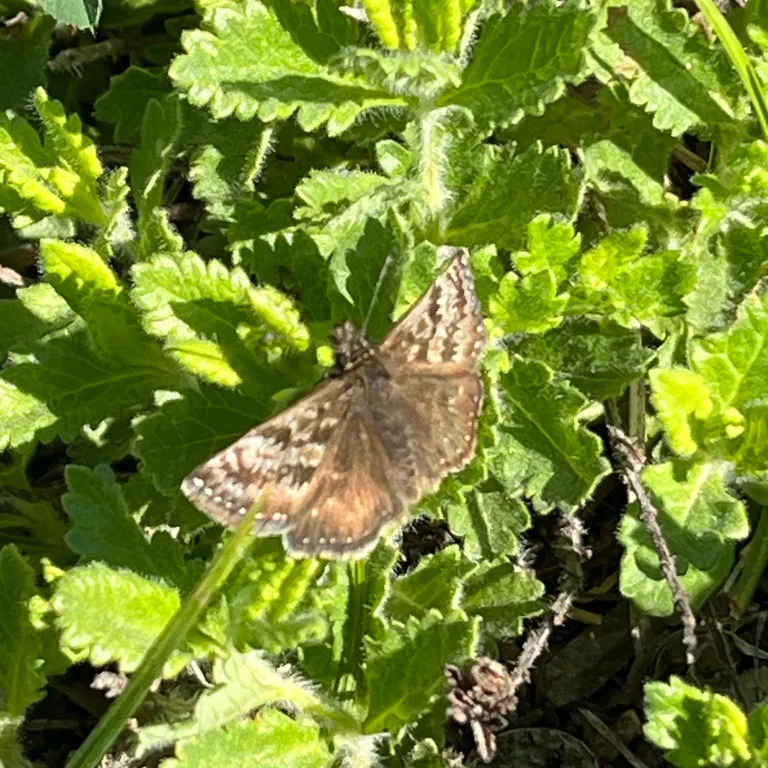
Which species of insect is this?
Erynnis tages
